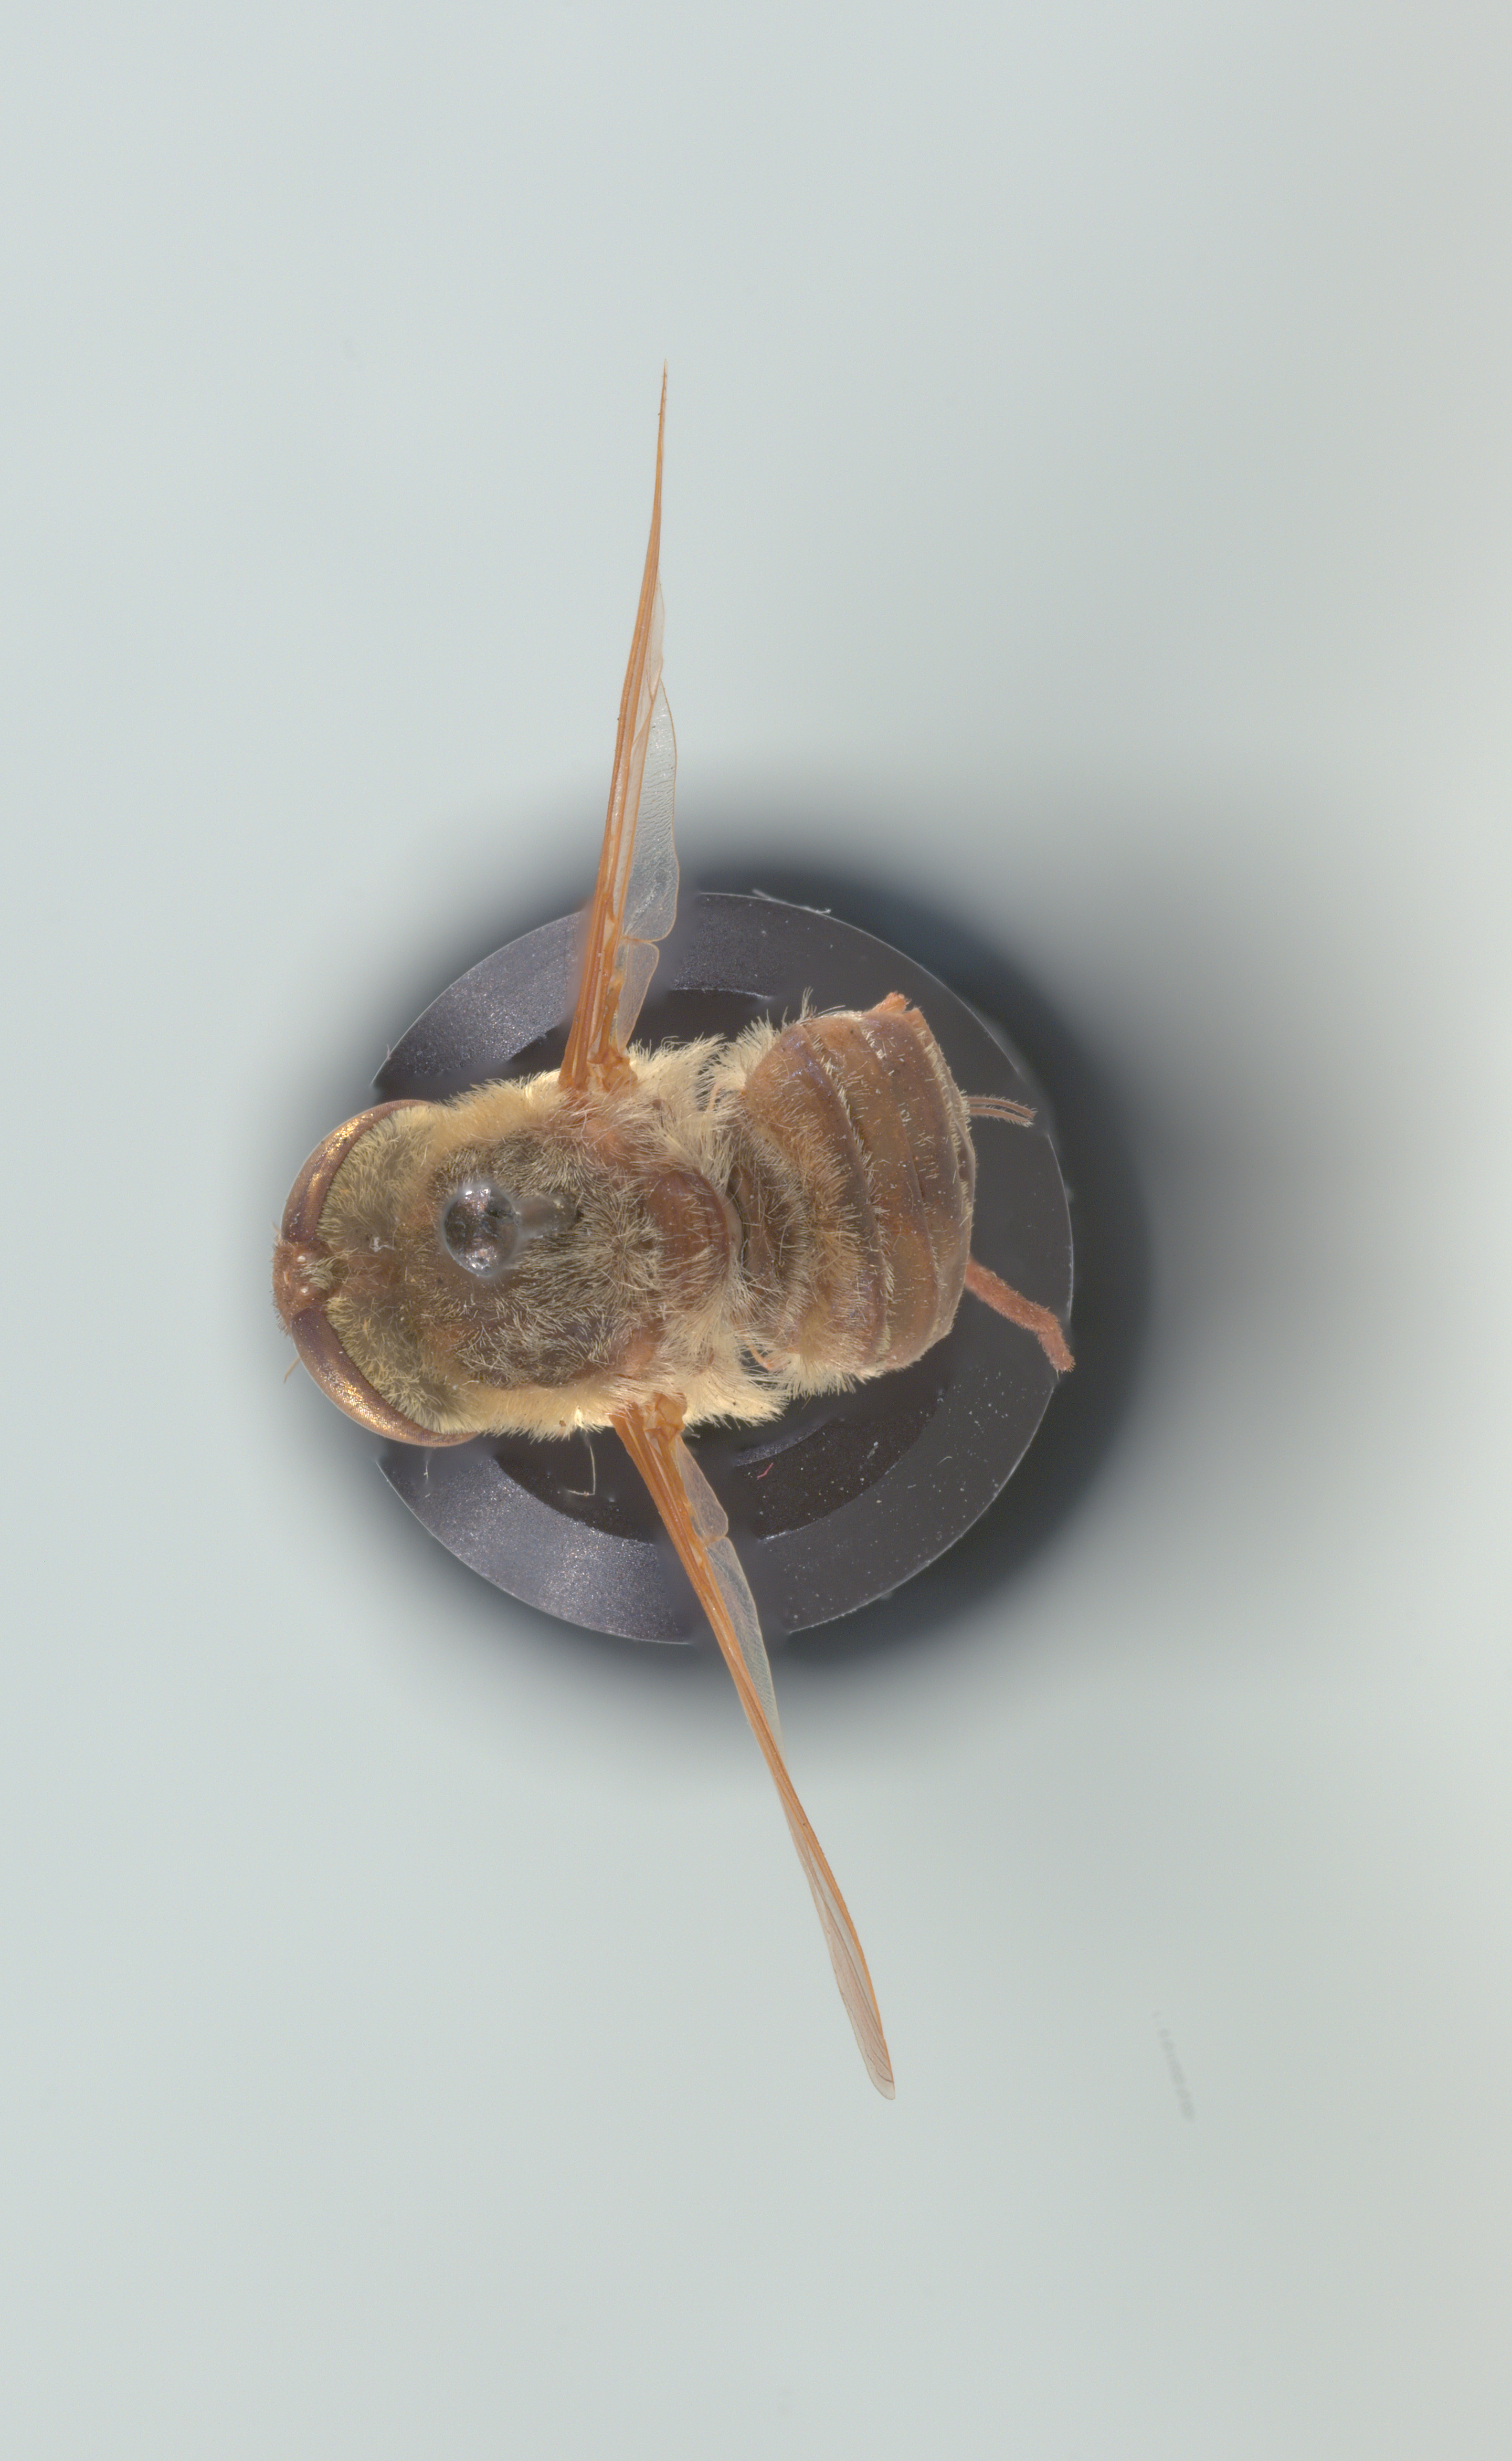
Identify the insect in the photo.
Neorhynchocephalus volaticus
